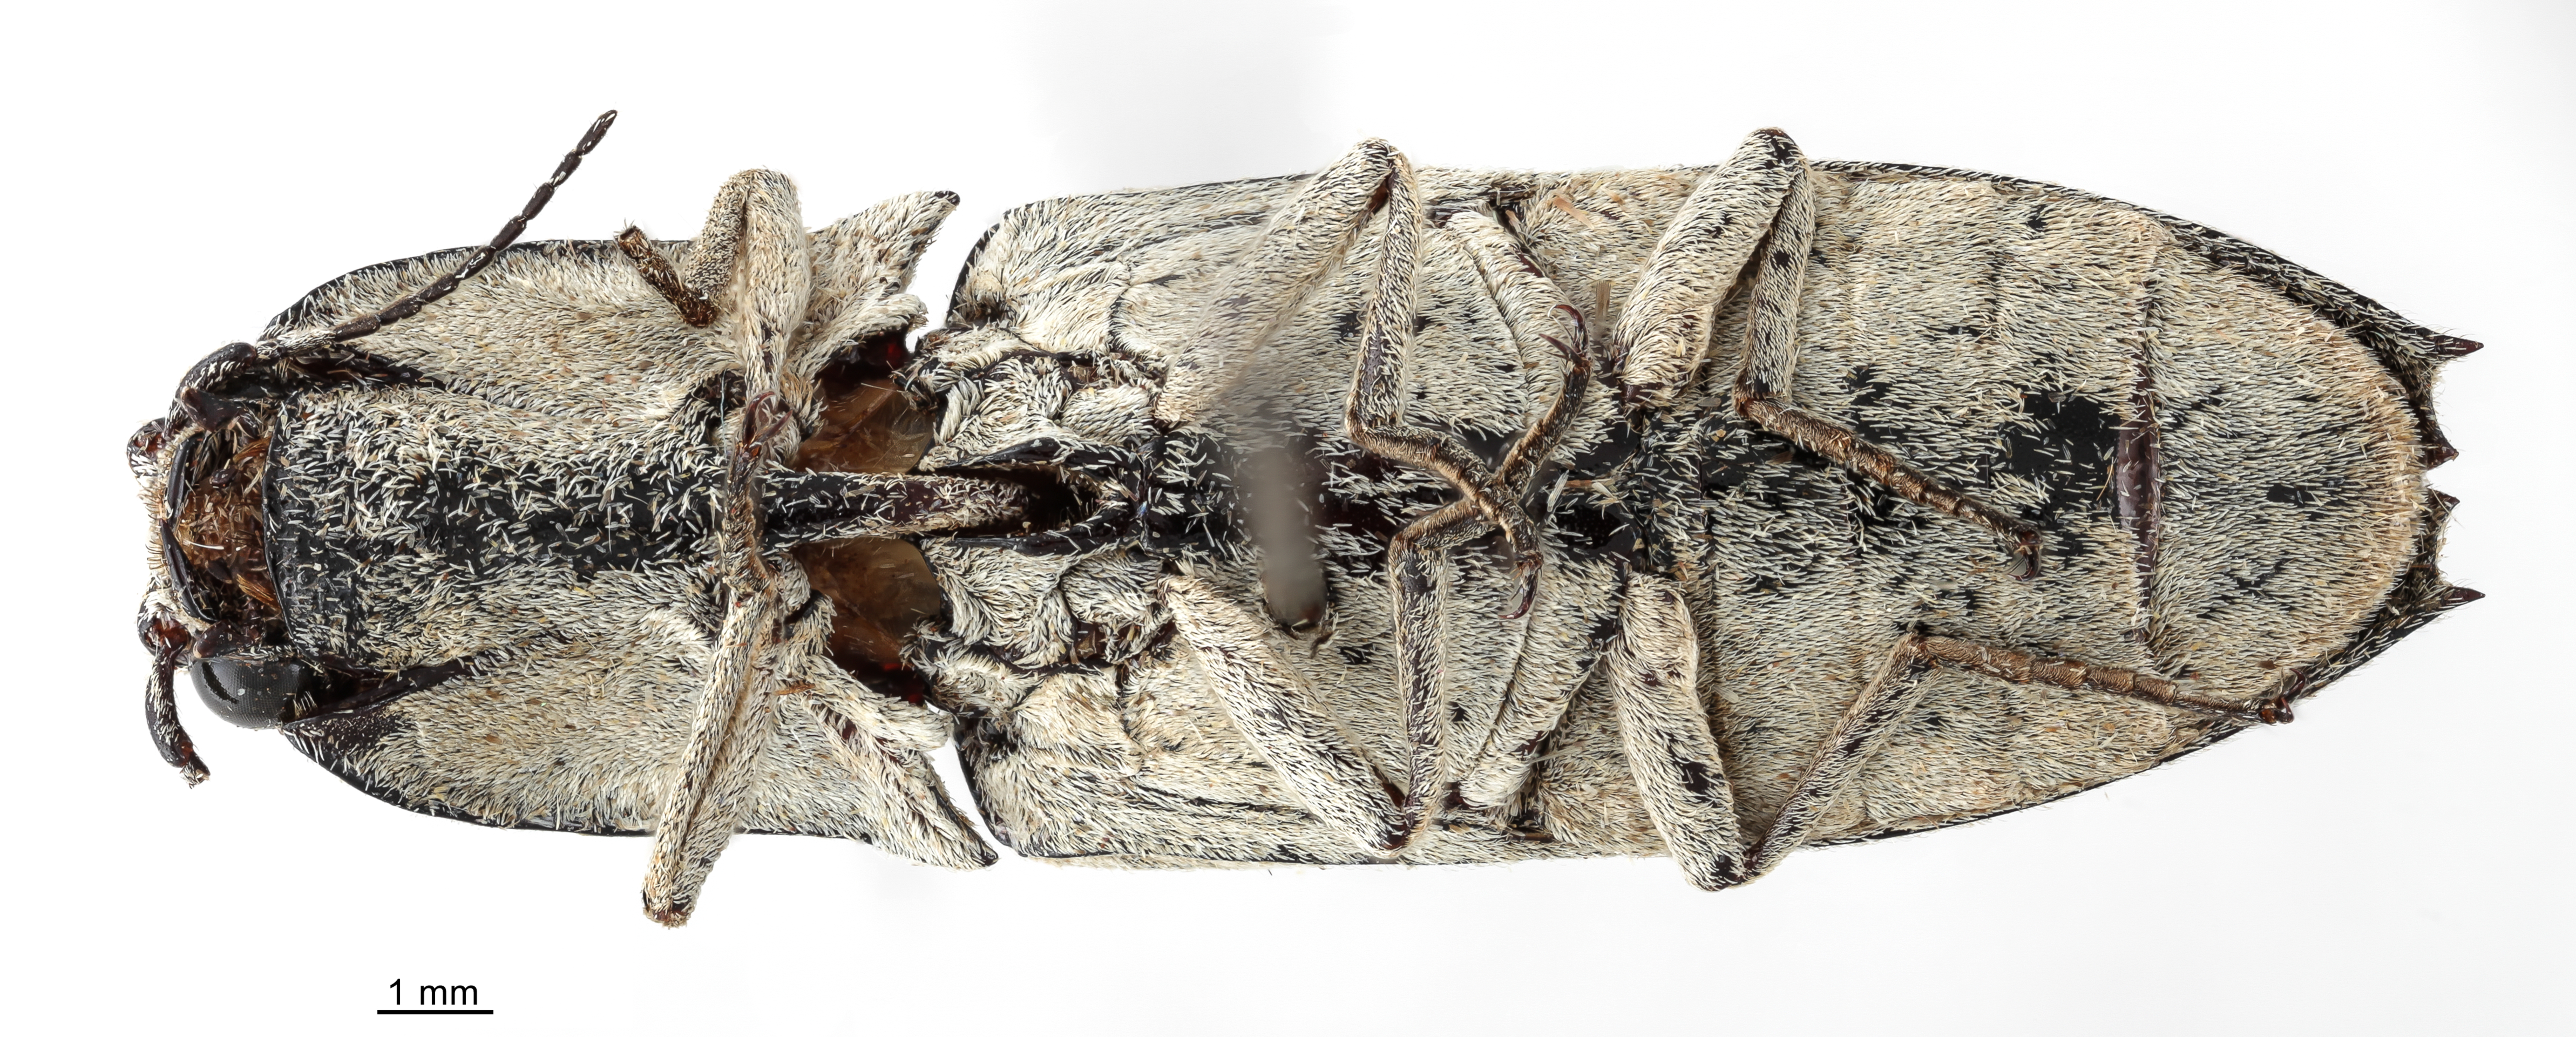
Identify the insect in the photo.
Alaus guamensis
